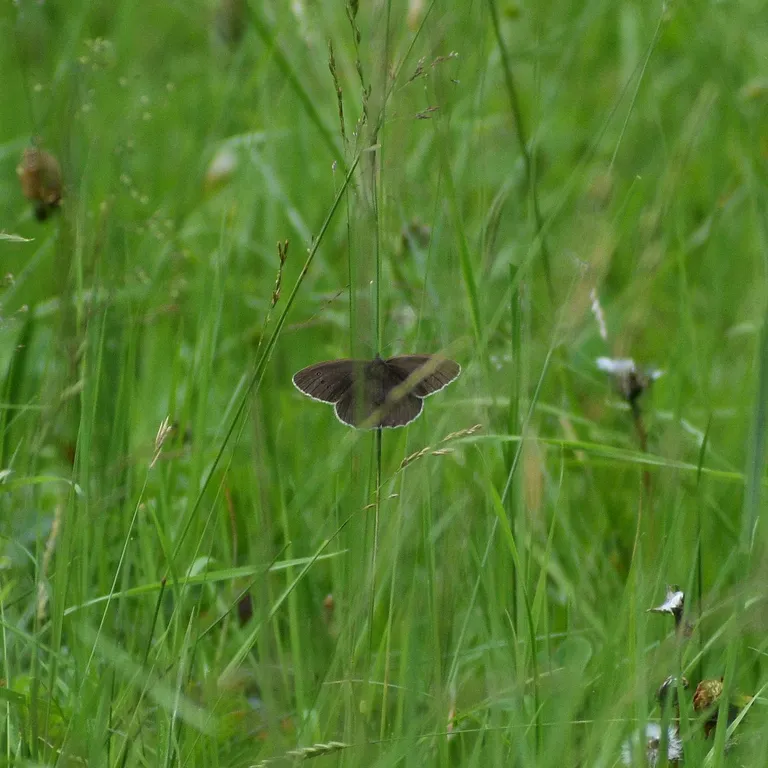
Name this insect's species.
Aphantopus hyperantus
